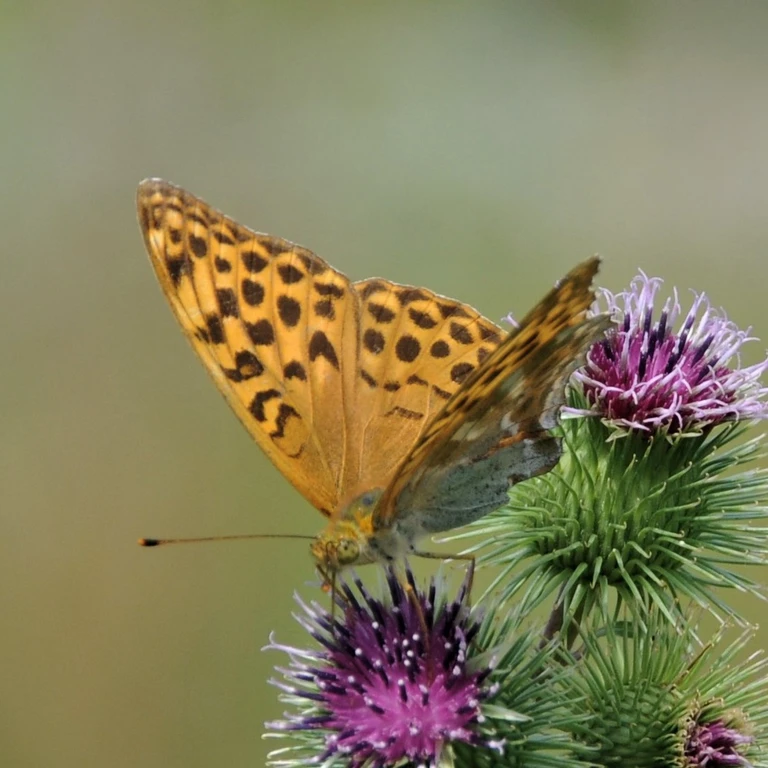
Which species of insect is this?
Argynnis paphia
